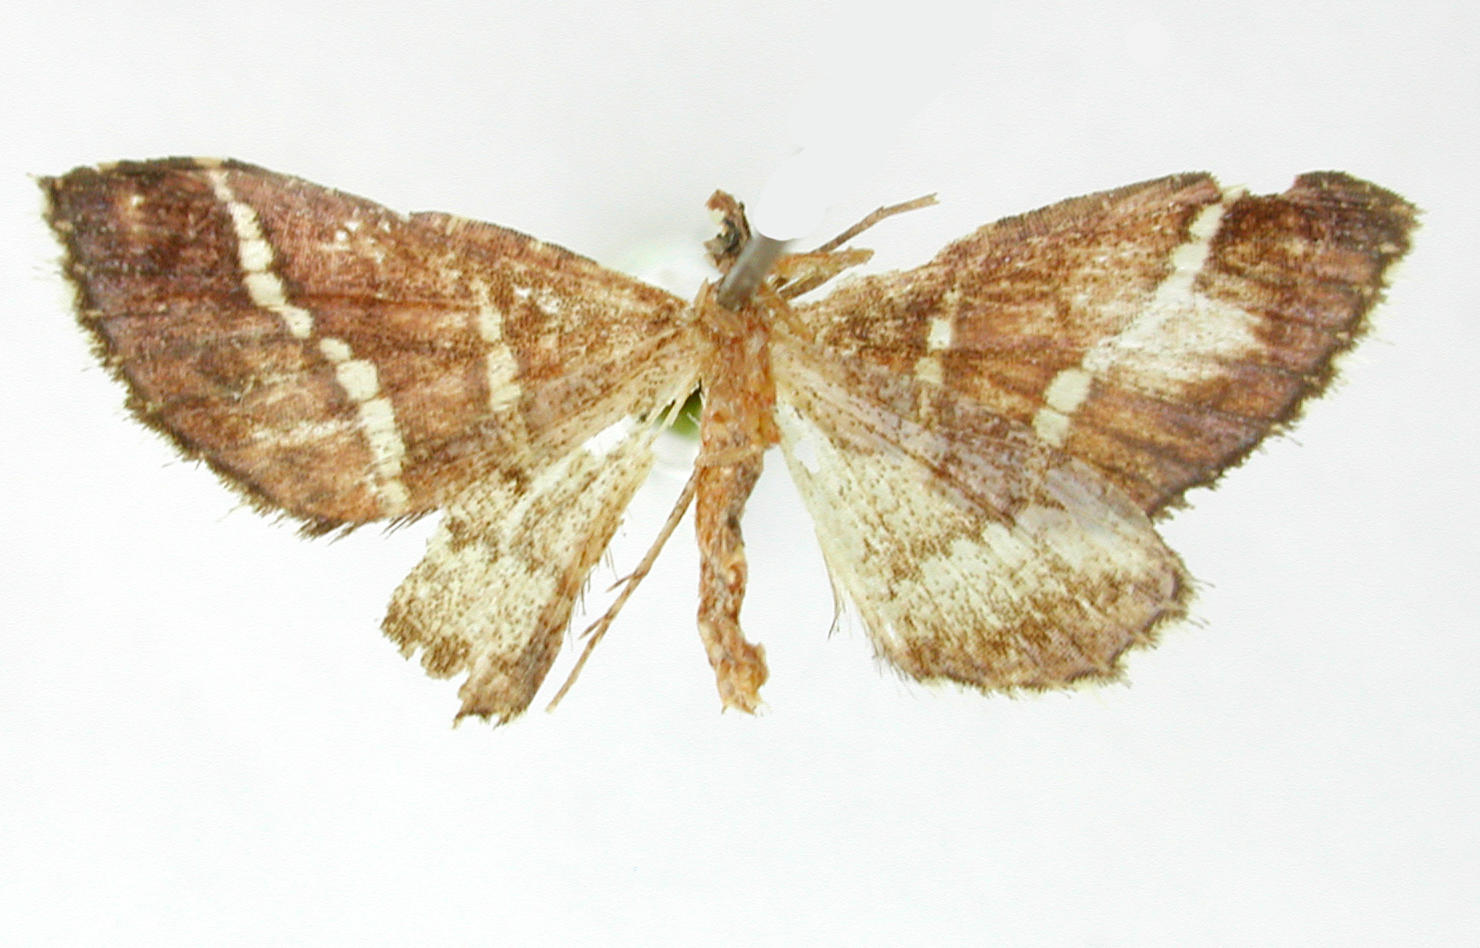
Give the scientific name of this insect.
Psaliodes bistrigata
